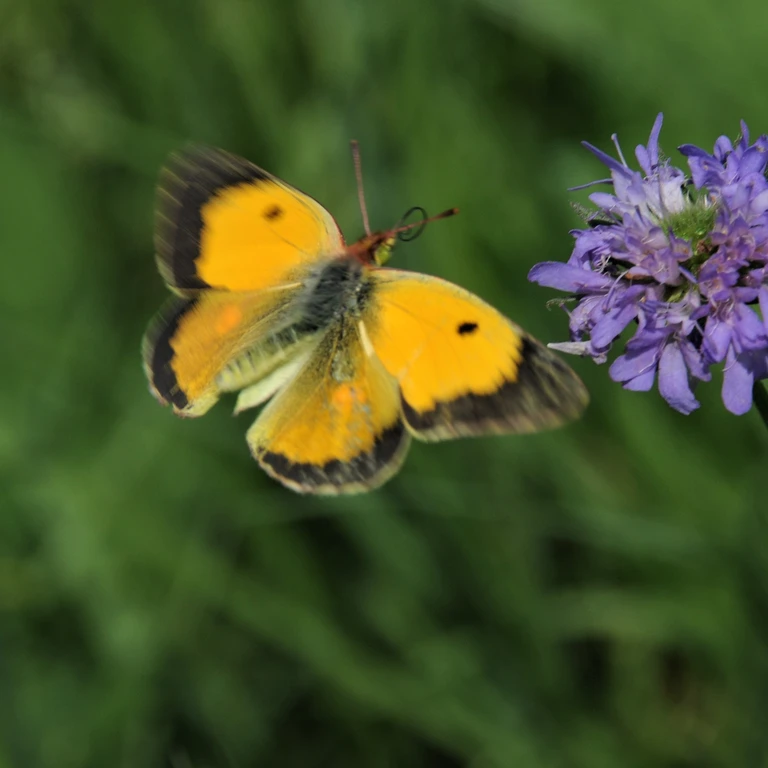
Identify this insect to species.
Colias croceus
